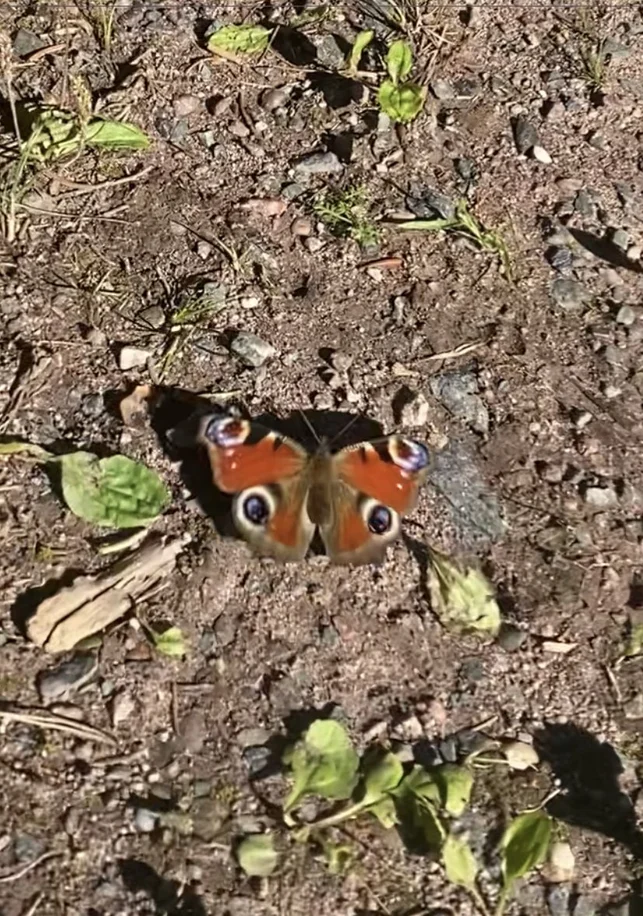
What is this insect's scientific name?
Aglais io
